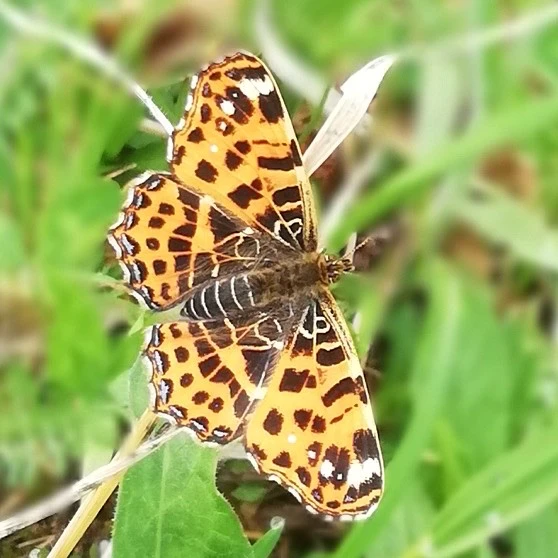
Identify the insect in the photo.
Araschnia levana
